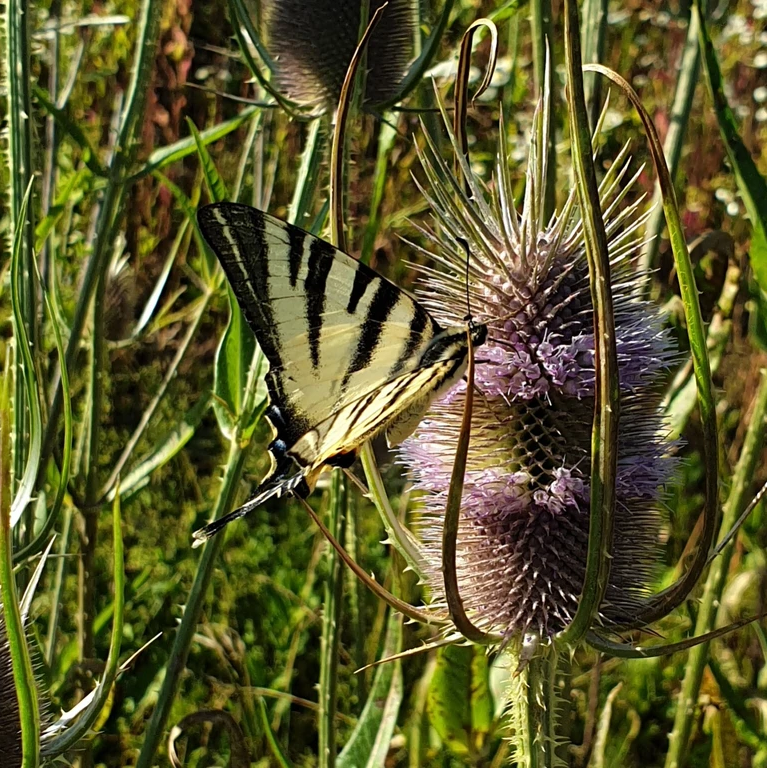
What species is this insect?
Iphiclides podalirius
